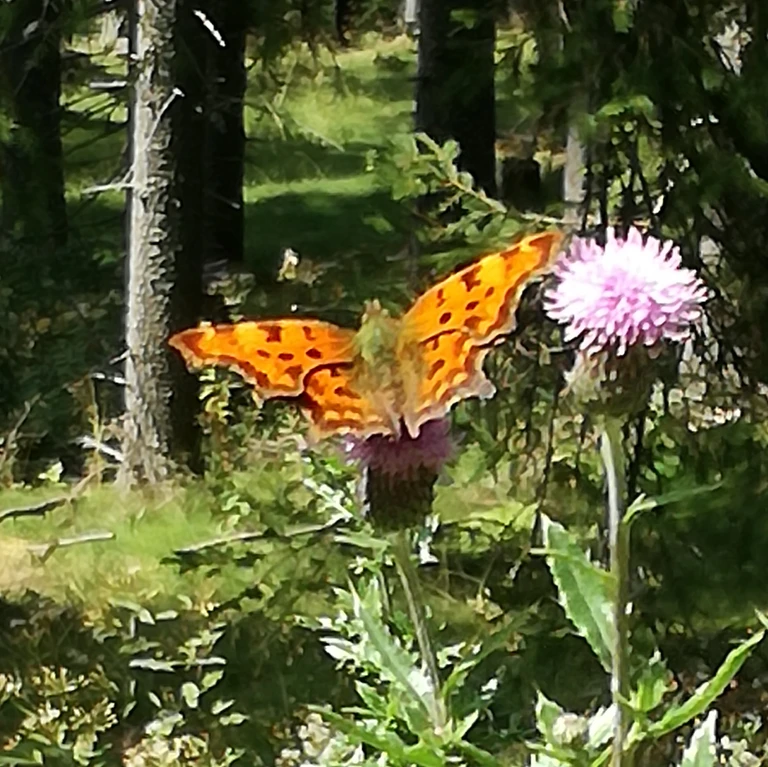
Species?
Polygonia c-album
